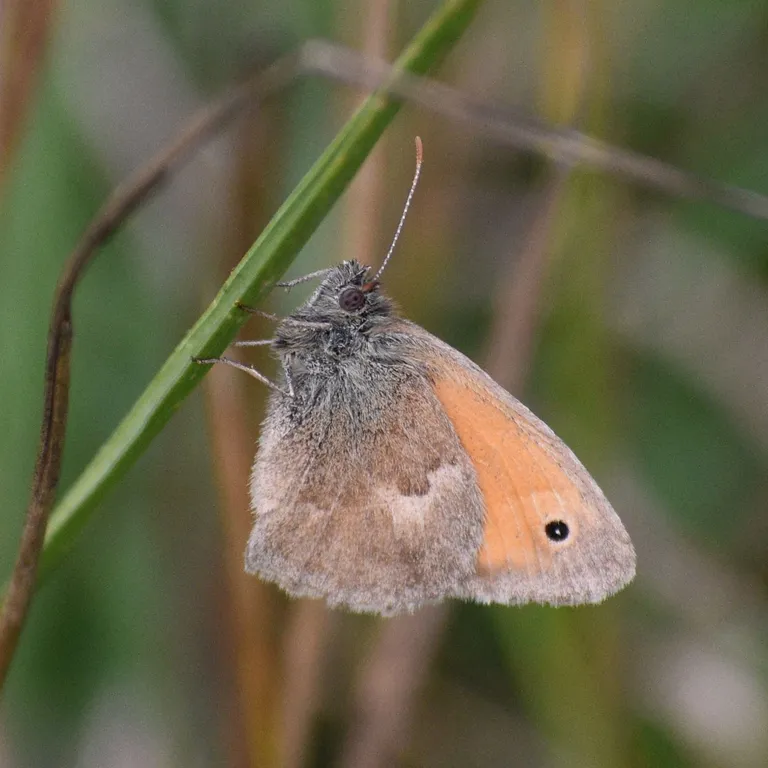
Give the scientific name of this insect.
Coenonympha pamphilus
